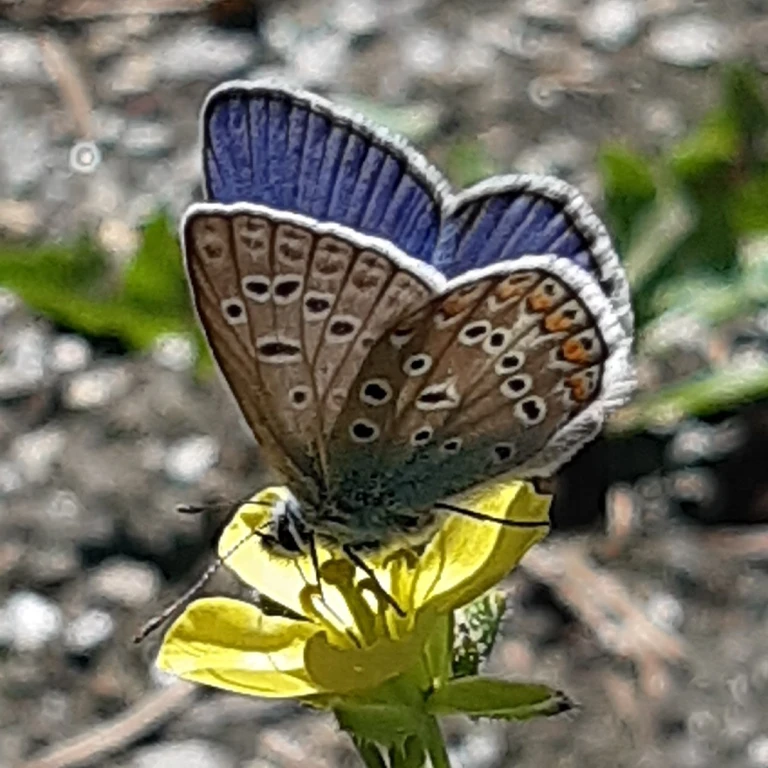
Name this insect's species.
Polyommatus icarus
